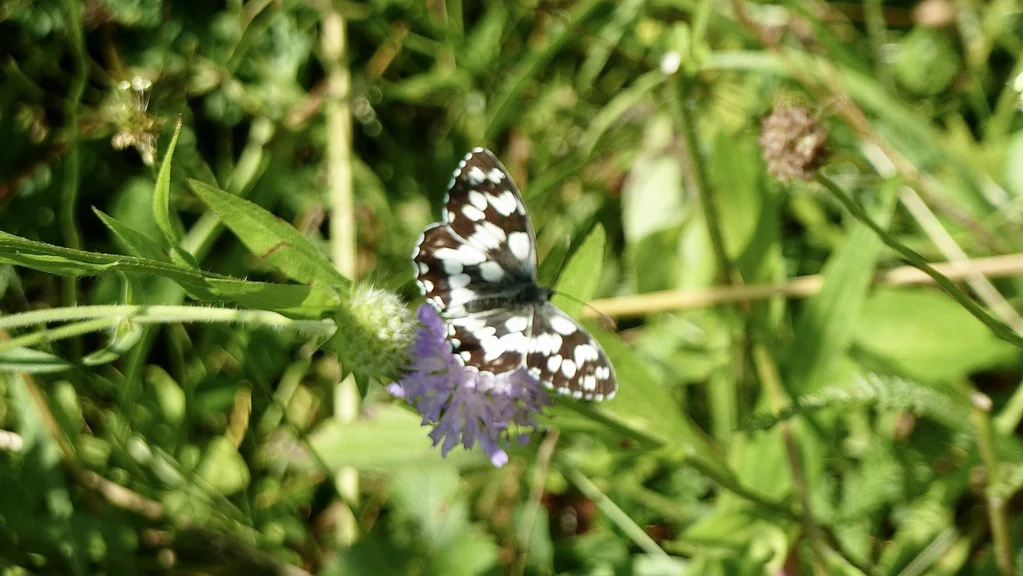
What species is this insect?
Melanargia galathea
